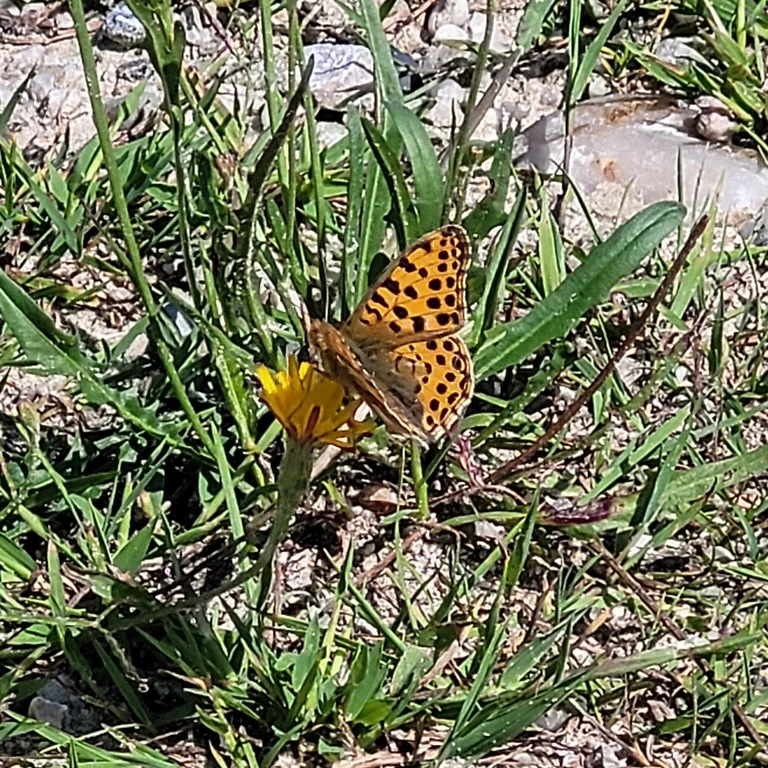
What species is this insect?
Issoria lathonia
